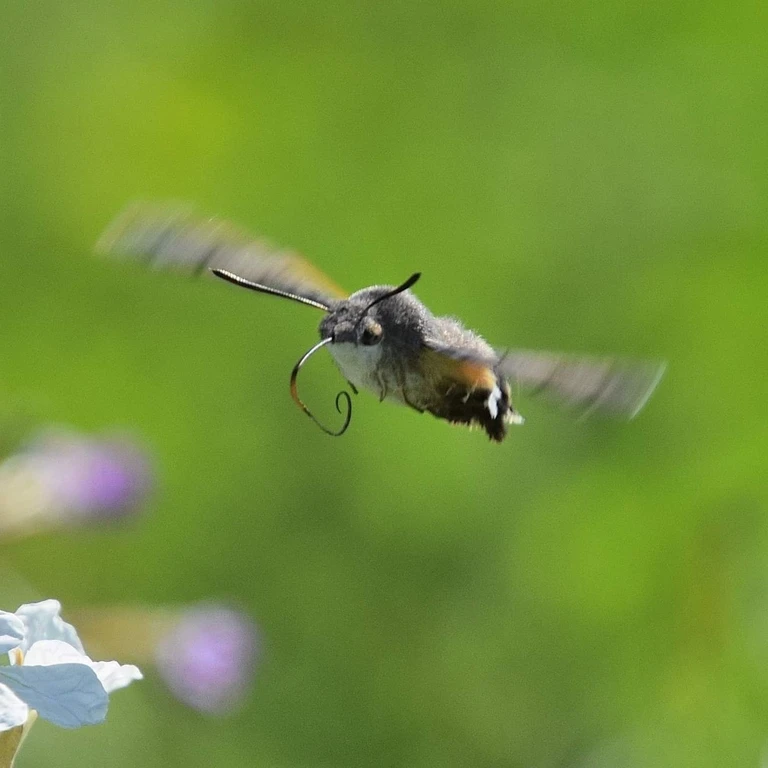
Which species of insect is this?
Macroglossum stellatarum
